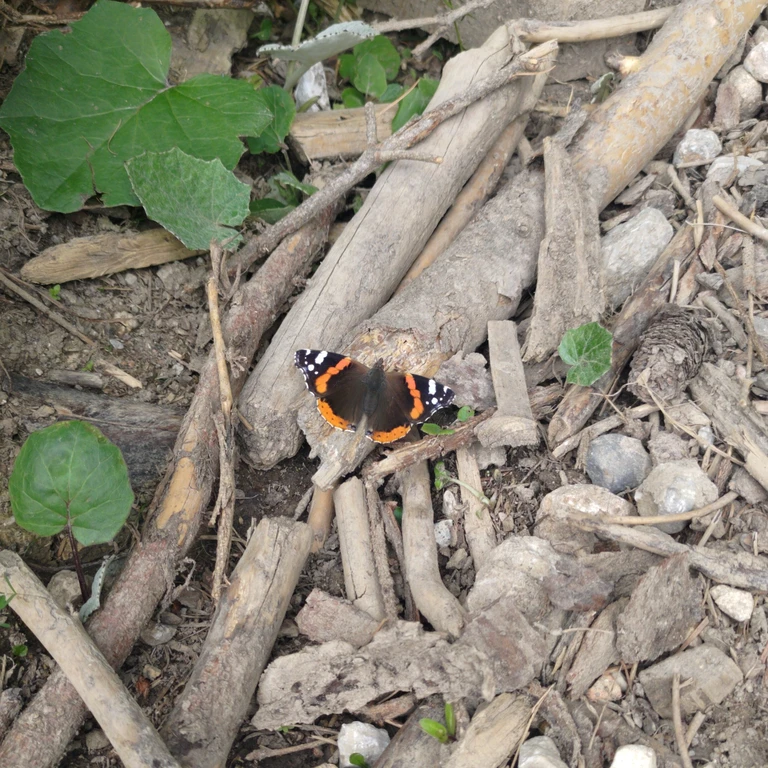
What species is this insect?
Vanessa atalanta
